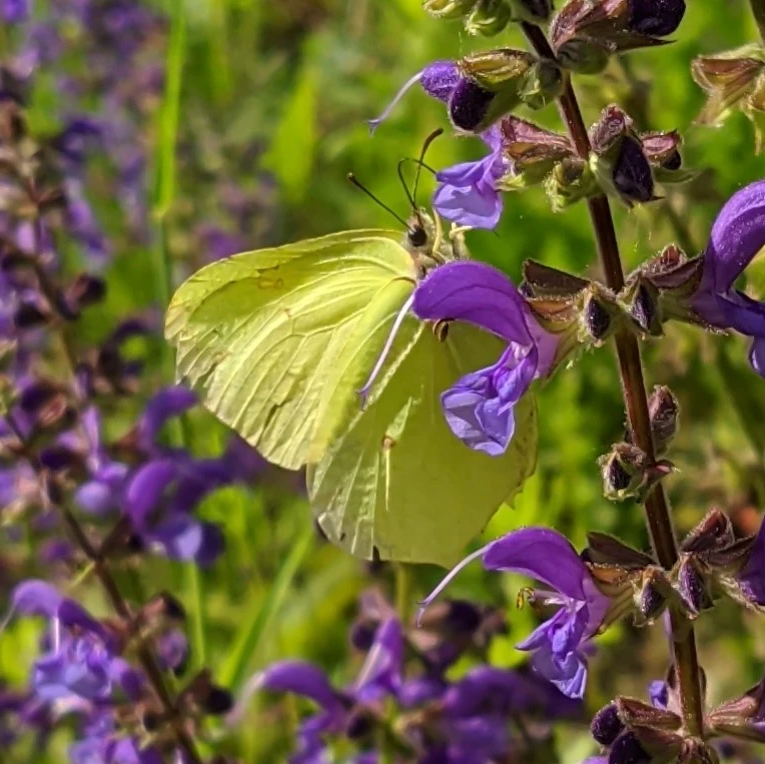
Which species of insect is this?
Gonepteryx rhamni
